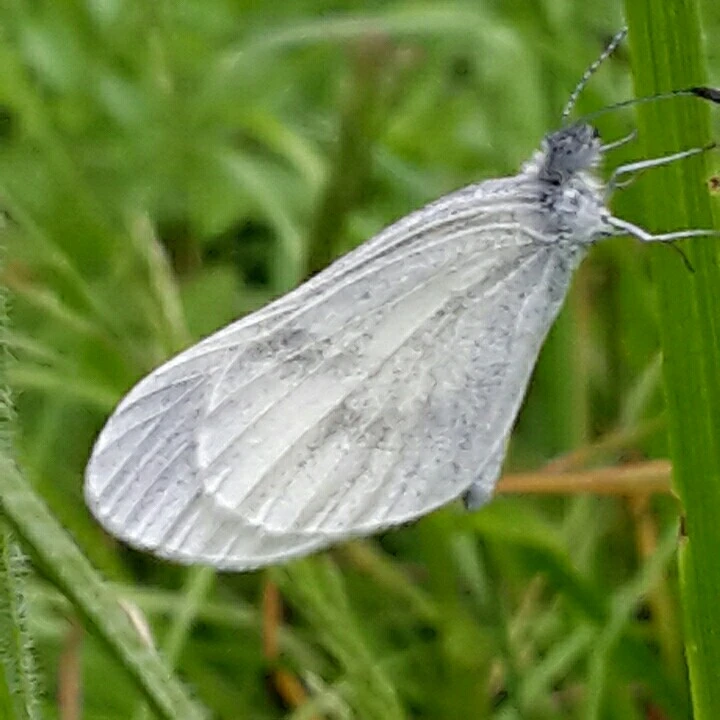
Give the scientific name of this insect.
Leptidea sinapis/juvernica
